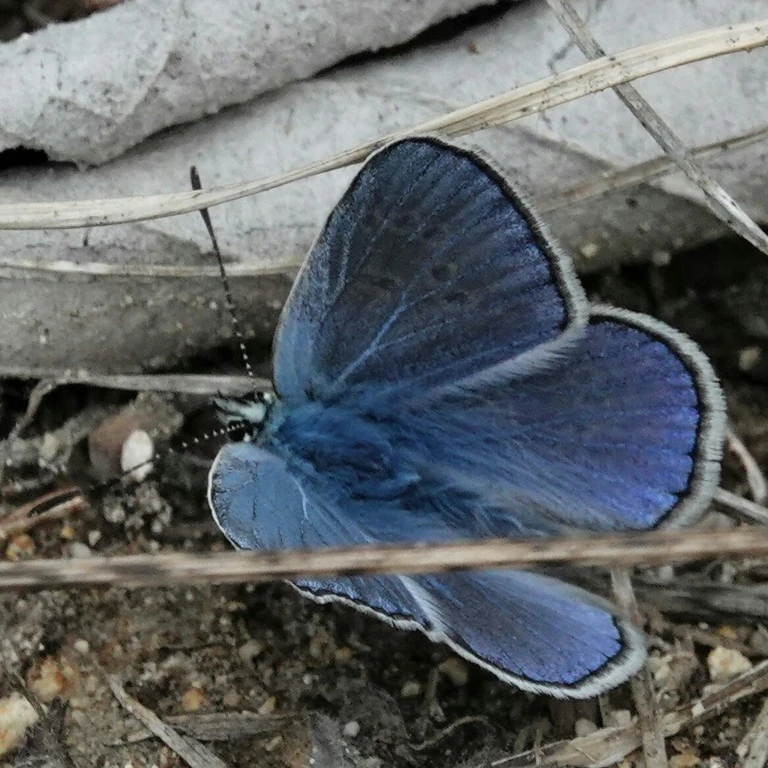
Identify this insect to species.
Polyommatus thersites
